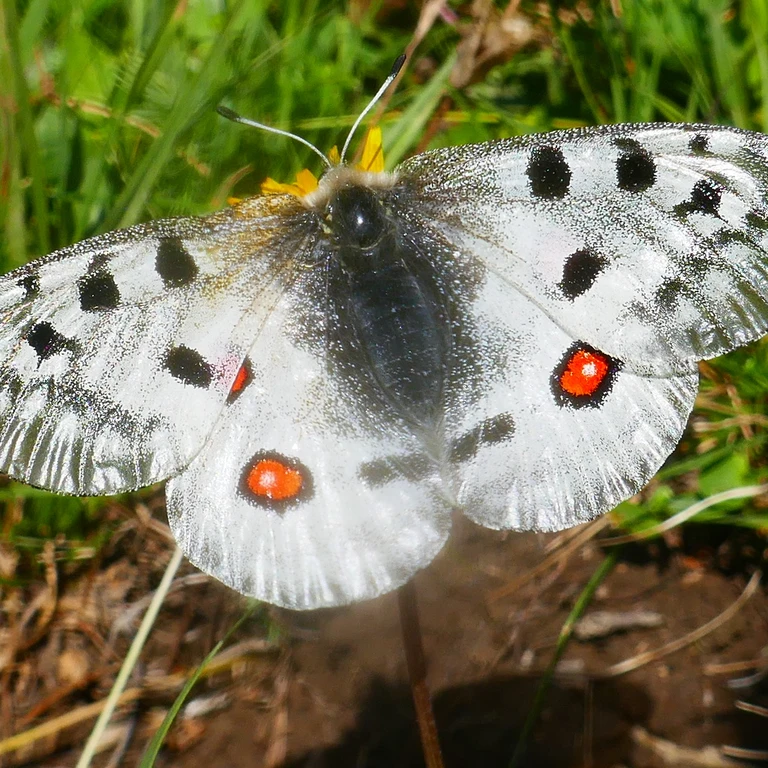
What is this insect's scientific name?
Parnassius apollo
